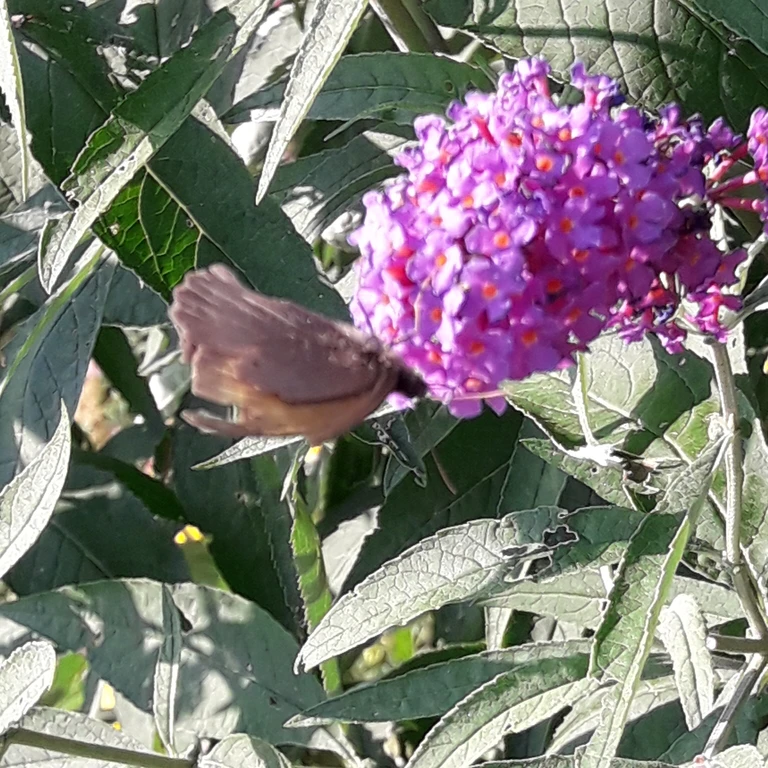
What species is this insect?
Maniola jurtina
